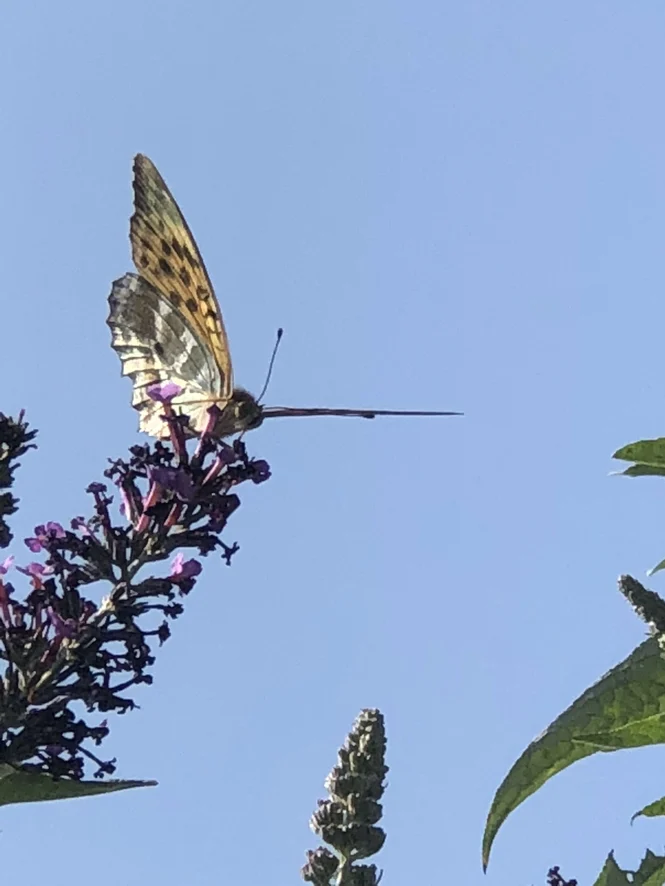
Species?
Argynnis paphia
